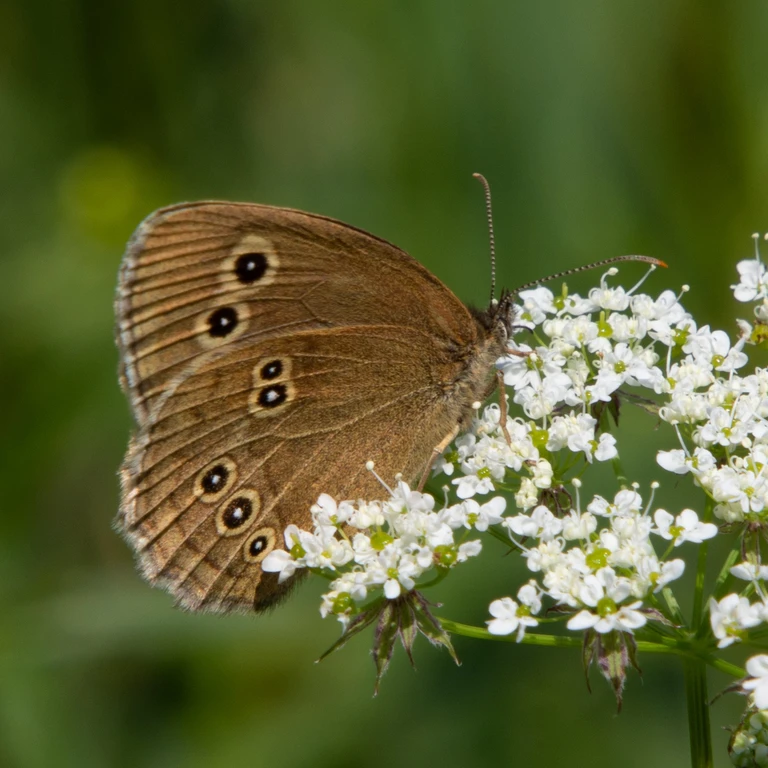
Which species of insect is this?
Aphantopus hyperantus
